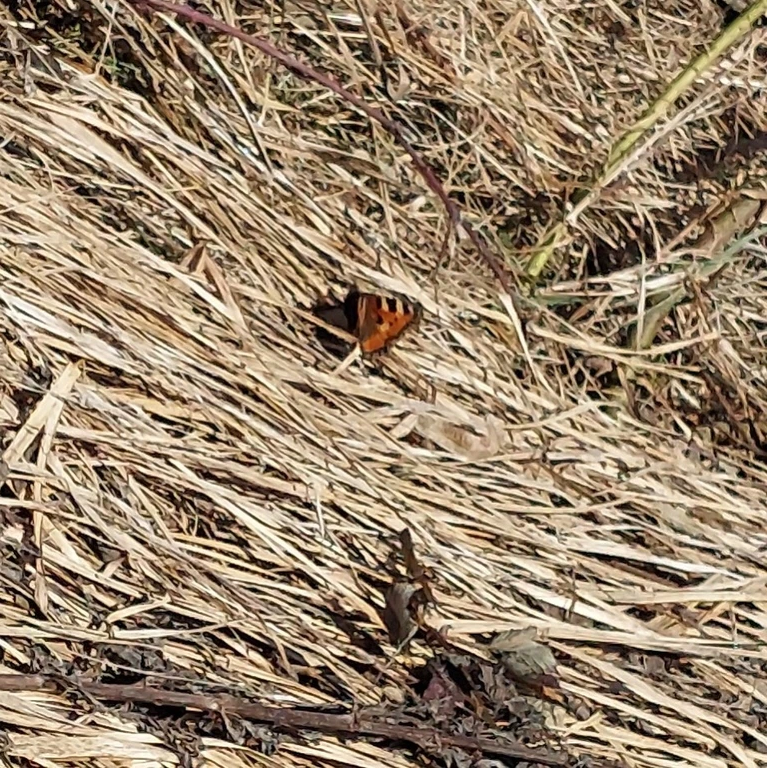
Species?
Aglais urticae
